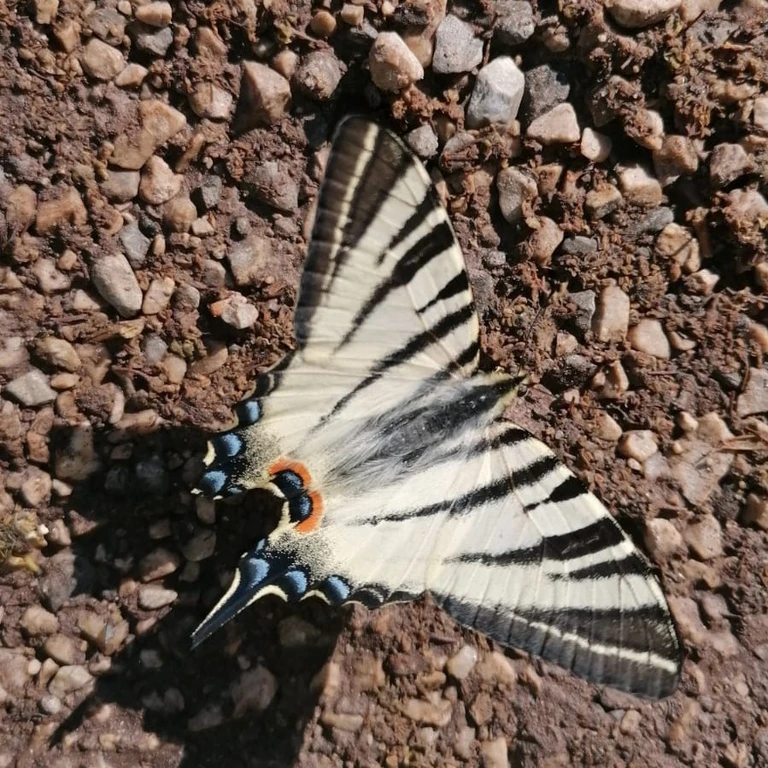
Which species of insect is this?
Iphiclides podalirius
